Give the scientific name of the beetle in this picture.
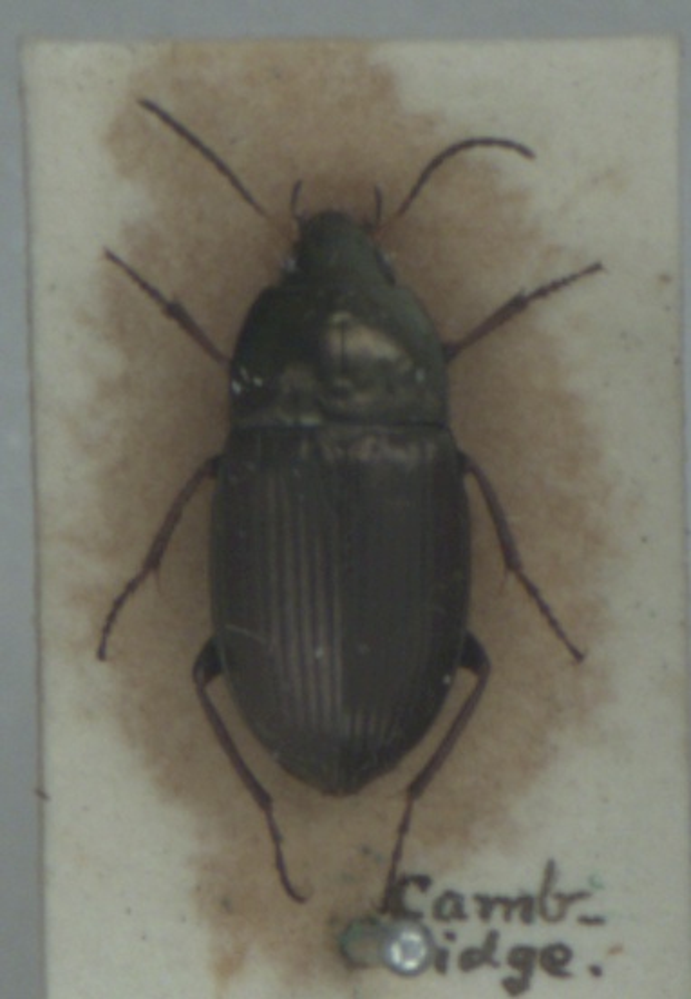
Amara similata
